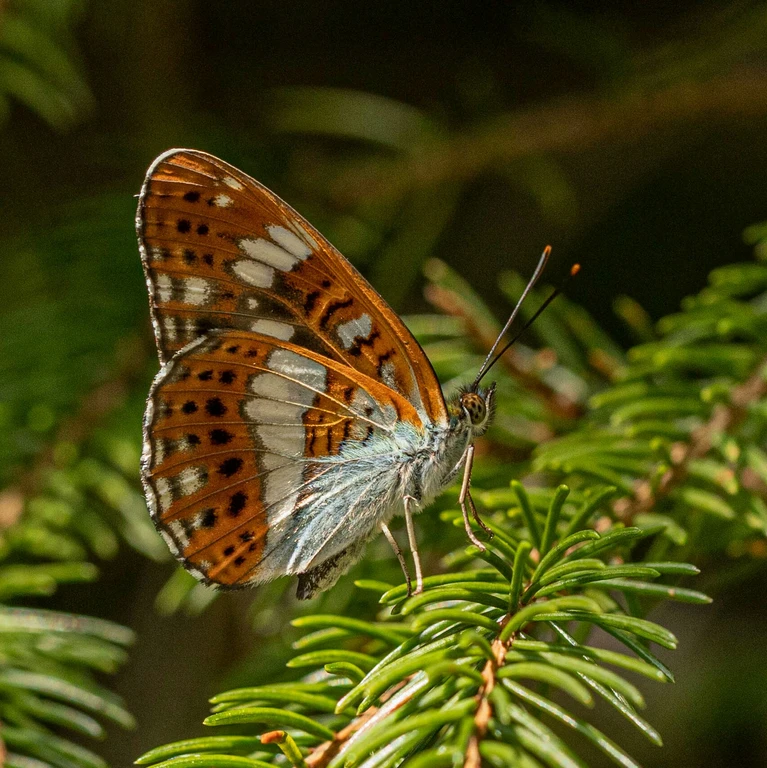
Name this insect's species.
Limenitis camilla (also Ladoga camilla)
